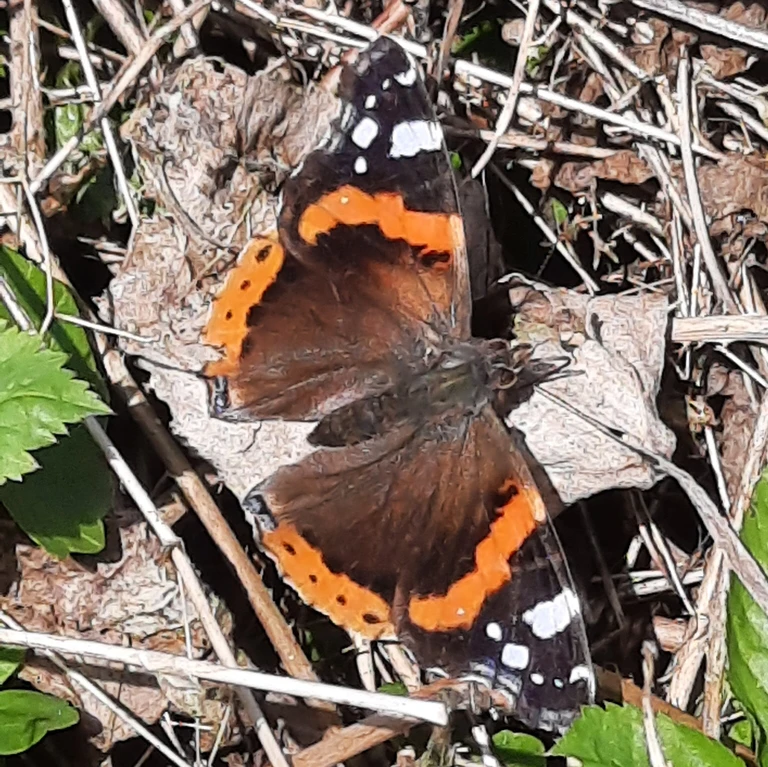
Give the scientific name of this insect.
Vanessa atalanta
